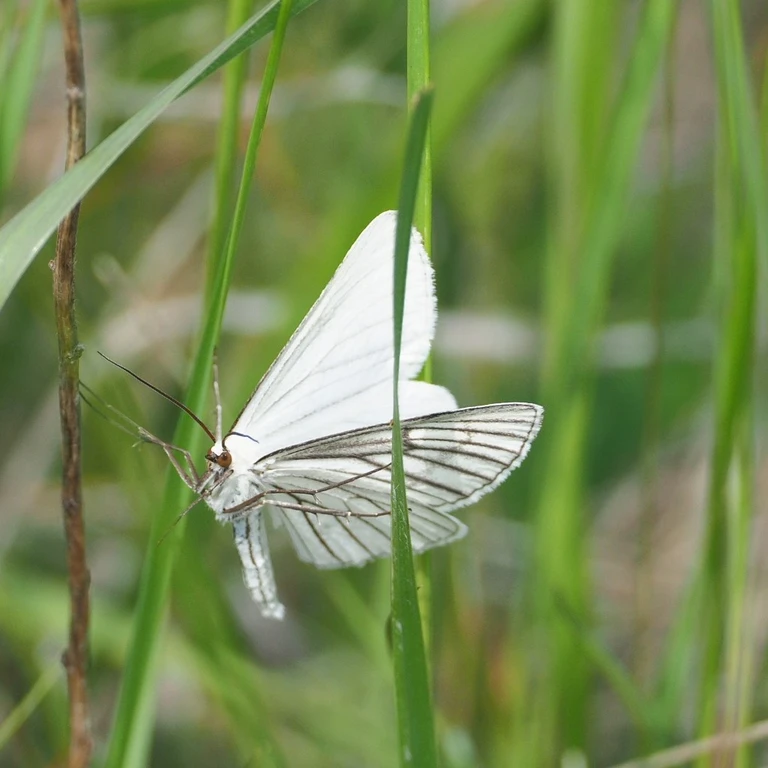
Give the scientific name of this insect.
Siona lineata
